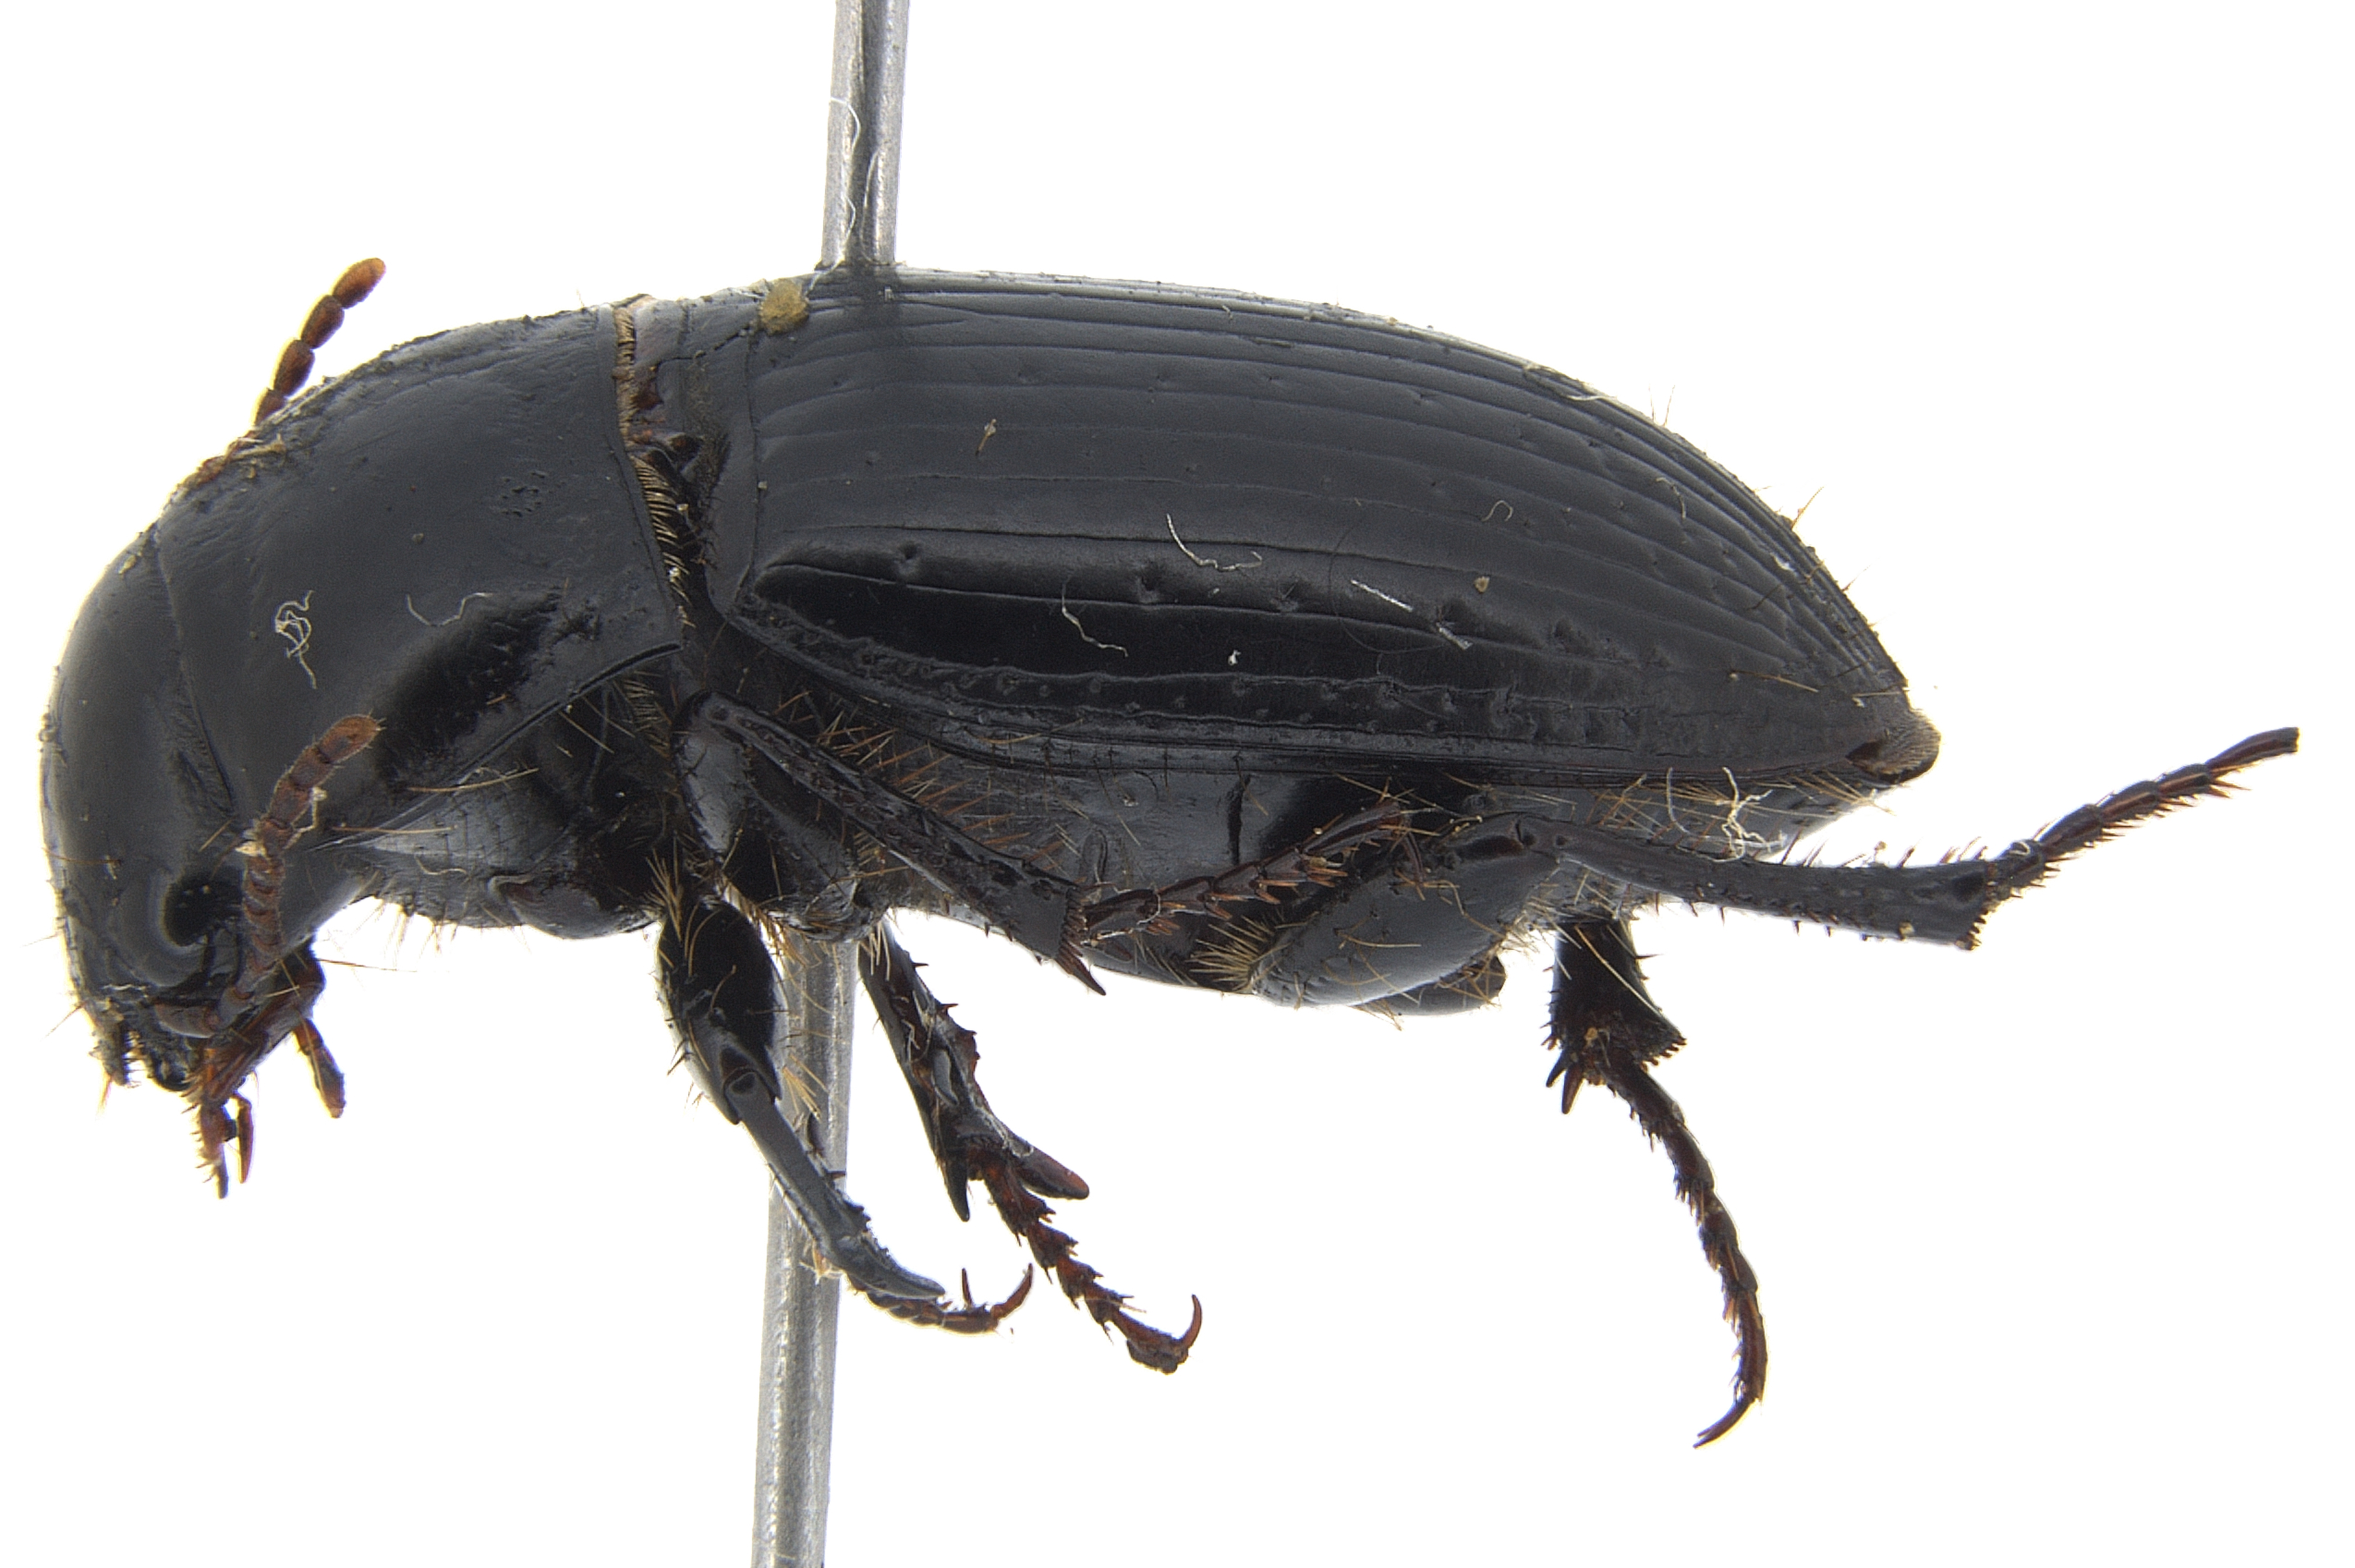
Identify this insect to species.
Euryderus zabroides
